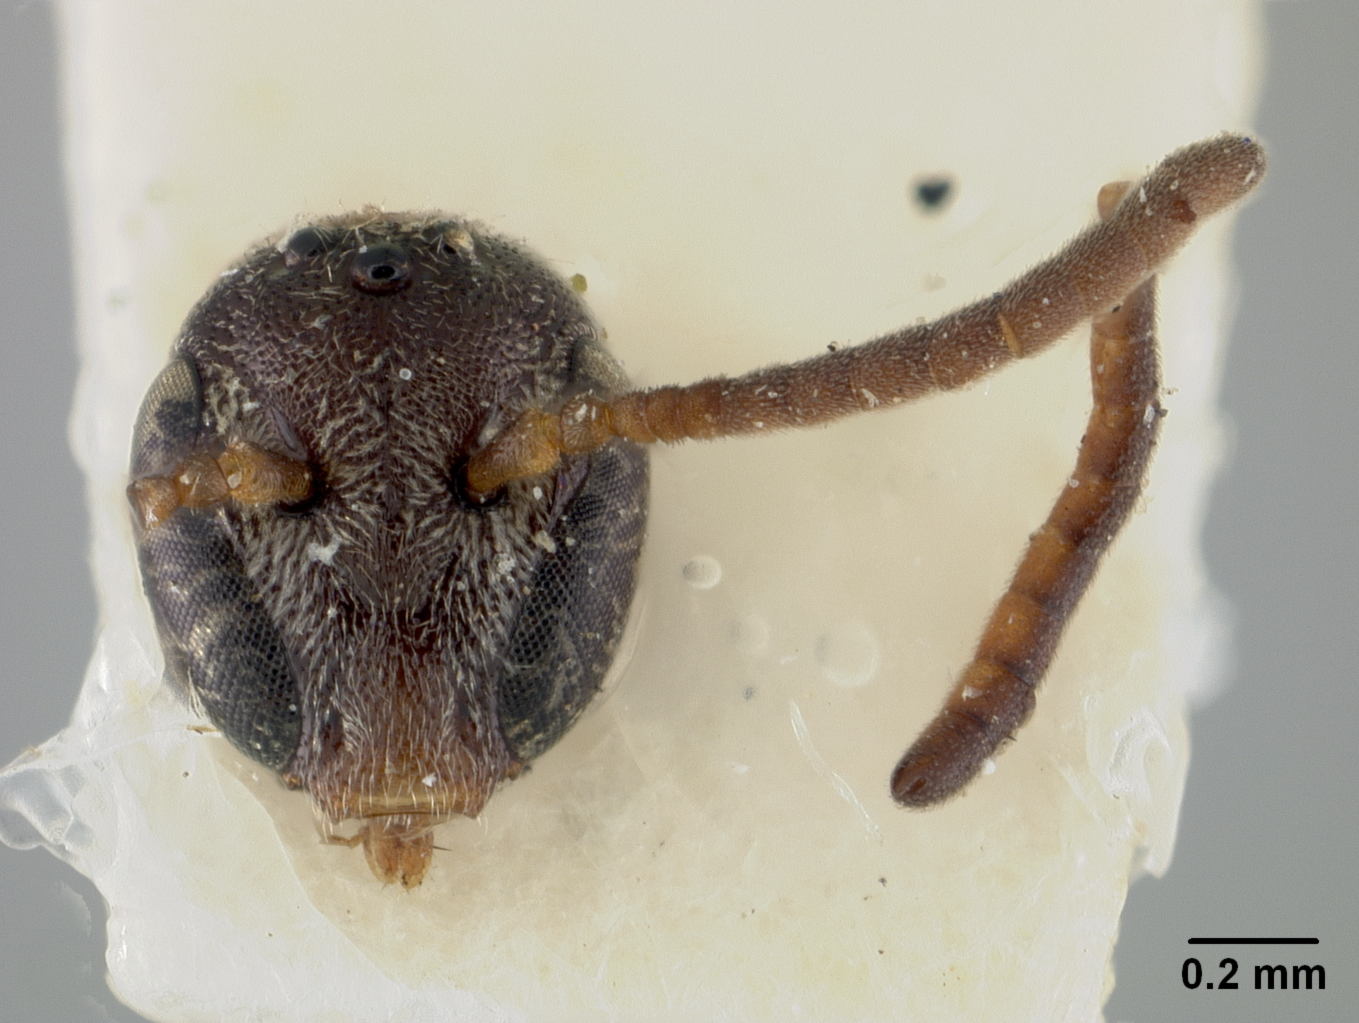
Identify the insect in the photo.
Hylaeosoma longiceps
